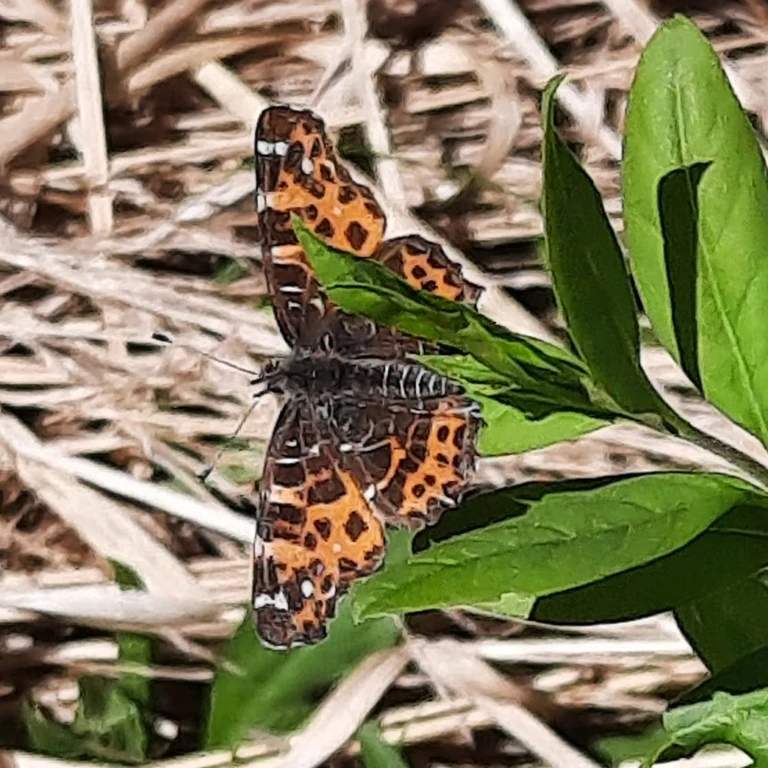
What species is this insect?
Araschnia levana
